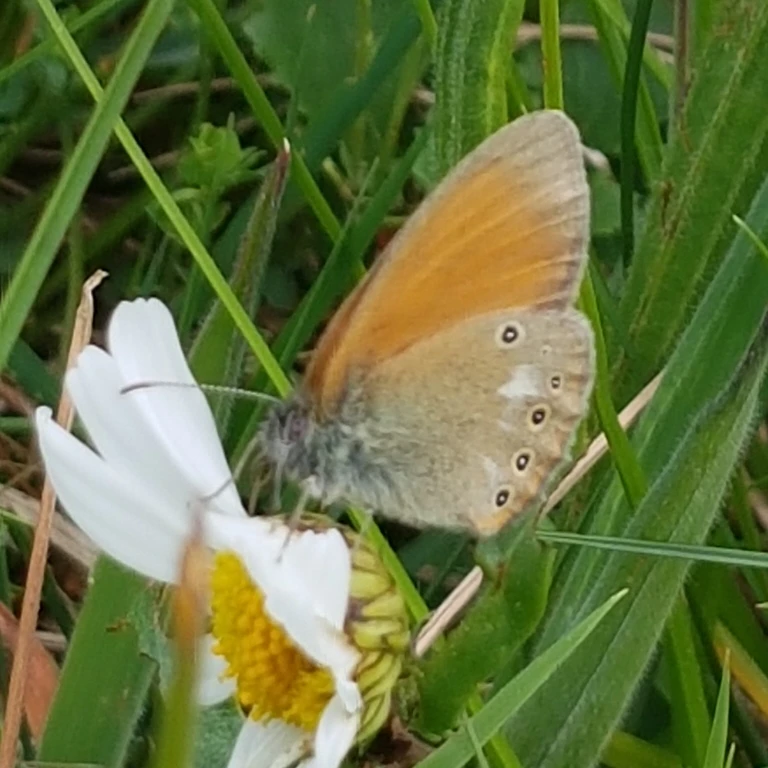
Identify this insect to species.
Coenonympha glycerion (also Coenonympha iphis)
